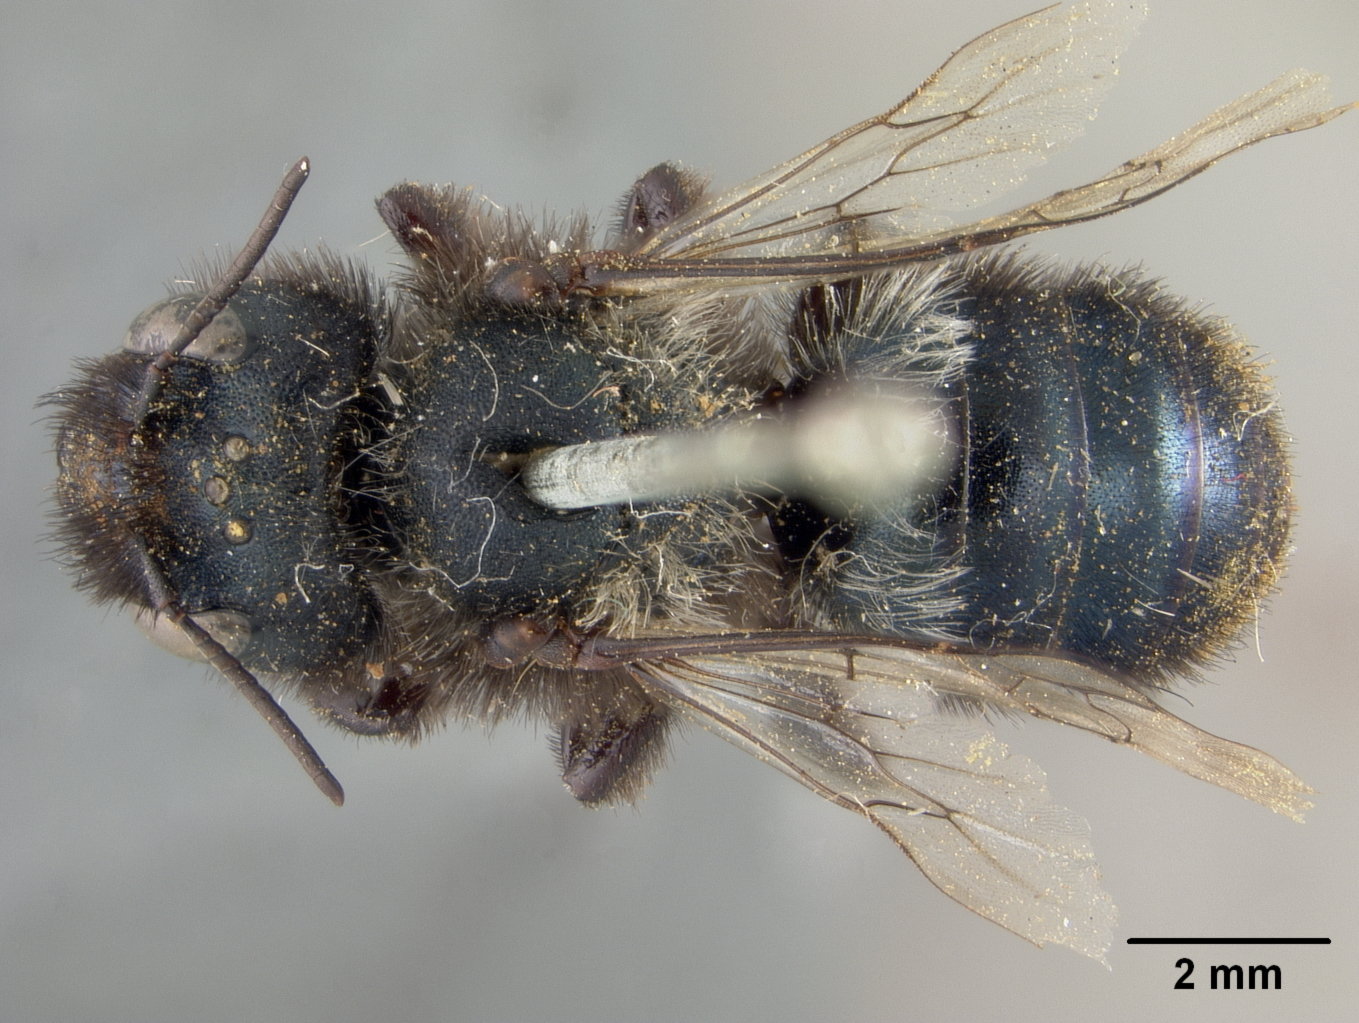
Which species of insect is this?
Osmia wardiana
